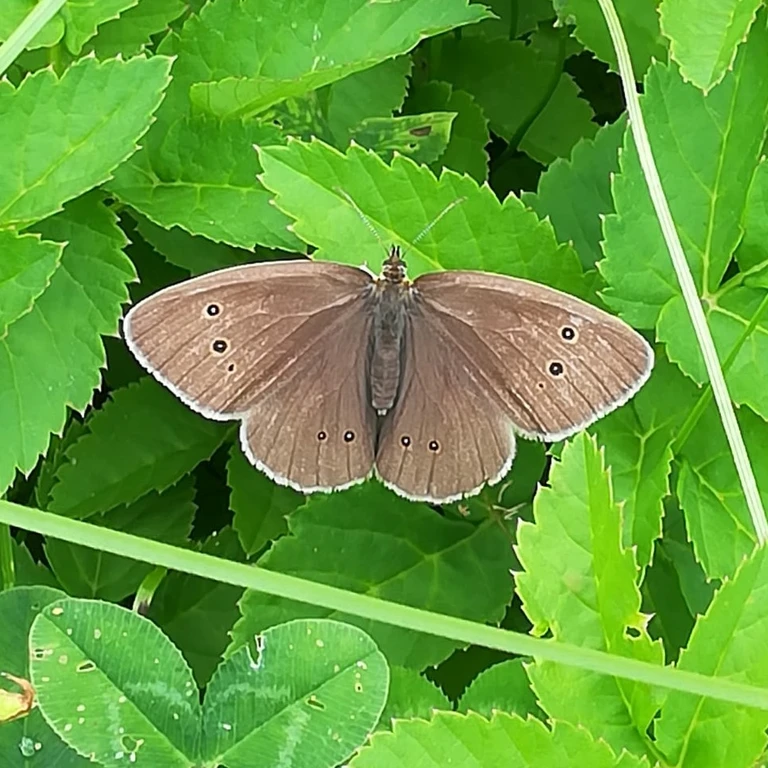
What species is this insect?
Aphantopus hyperantus
